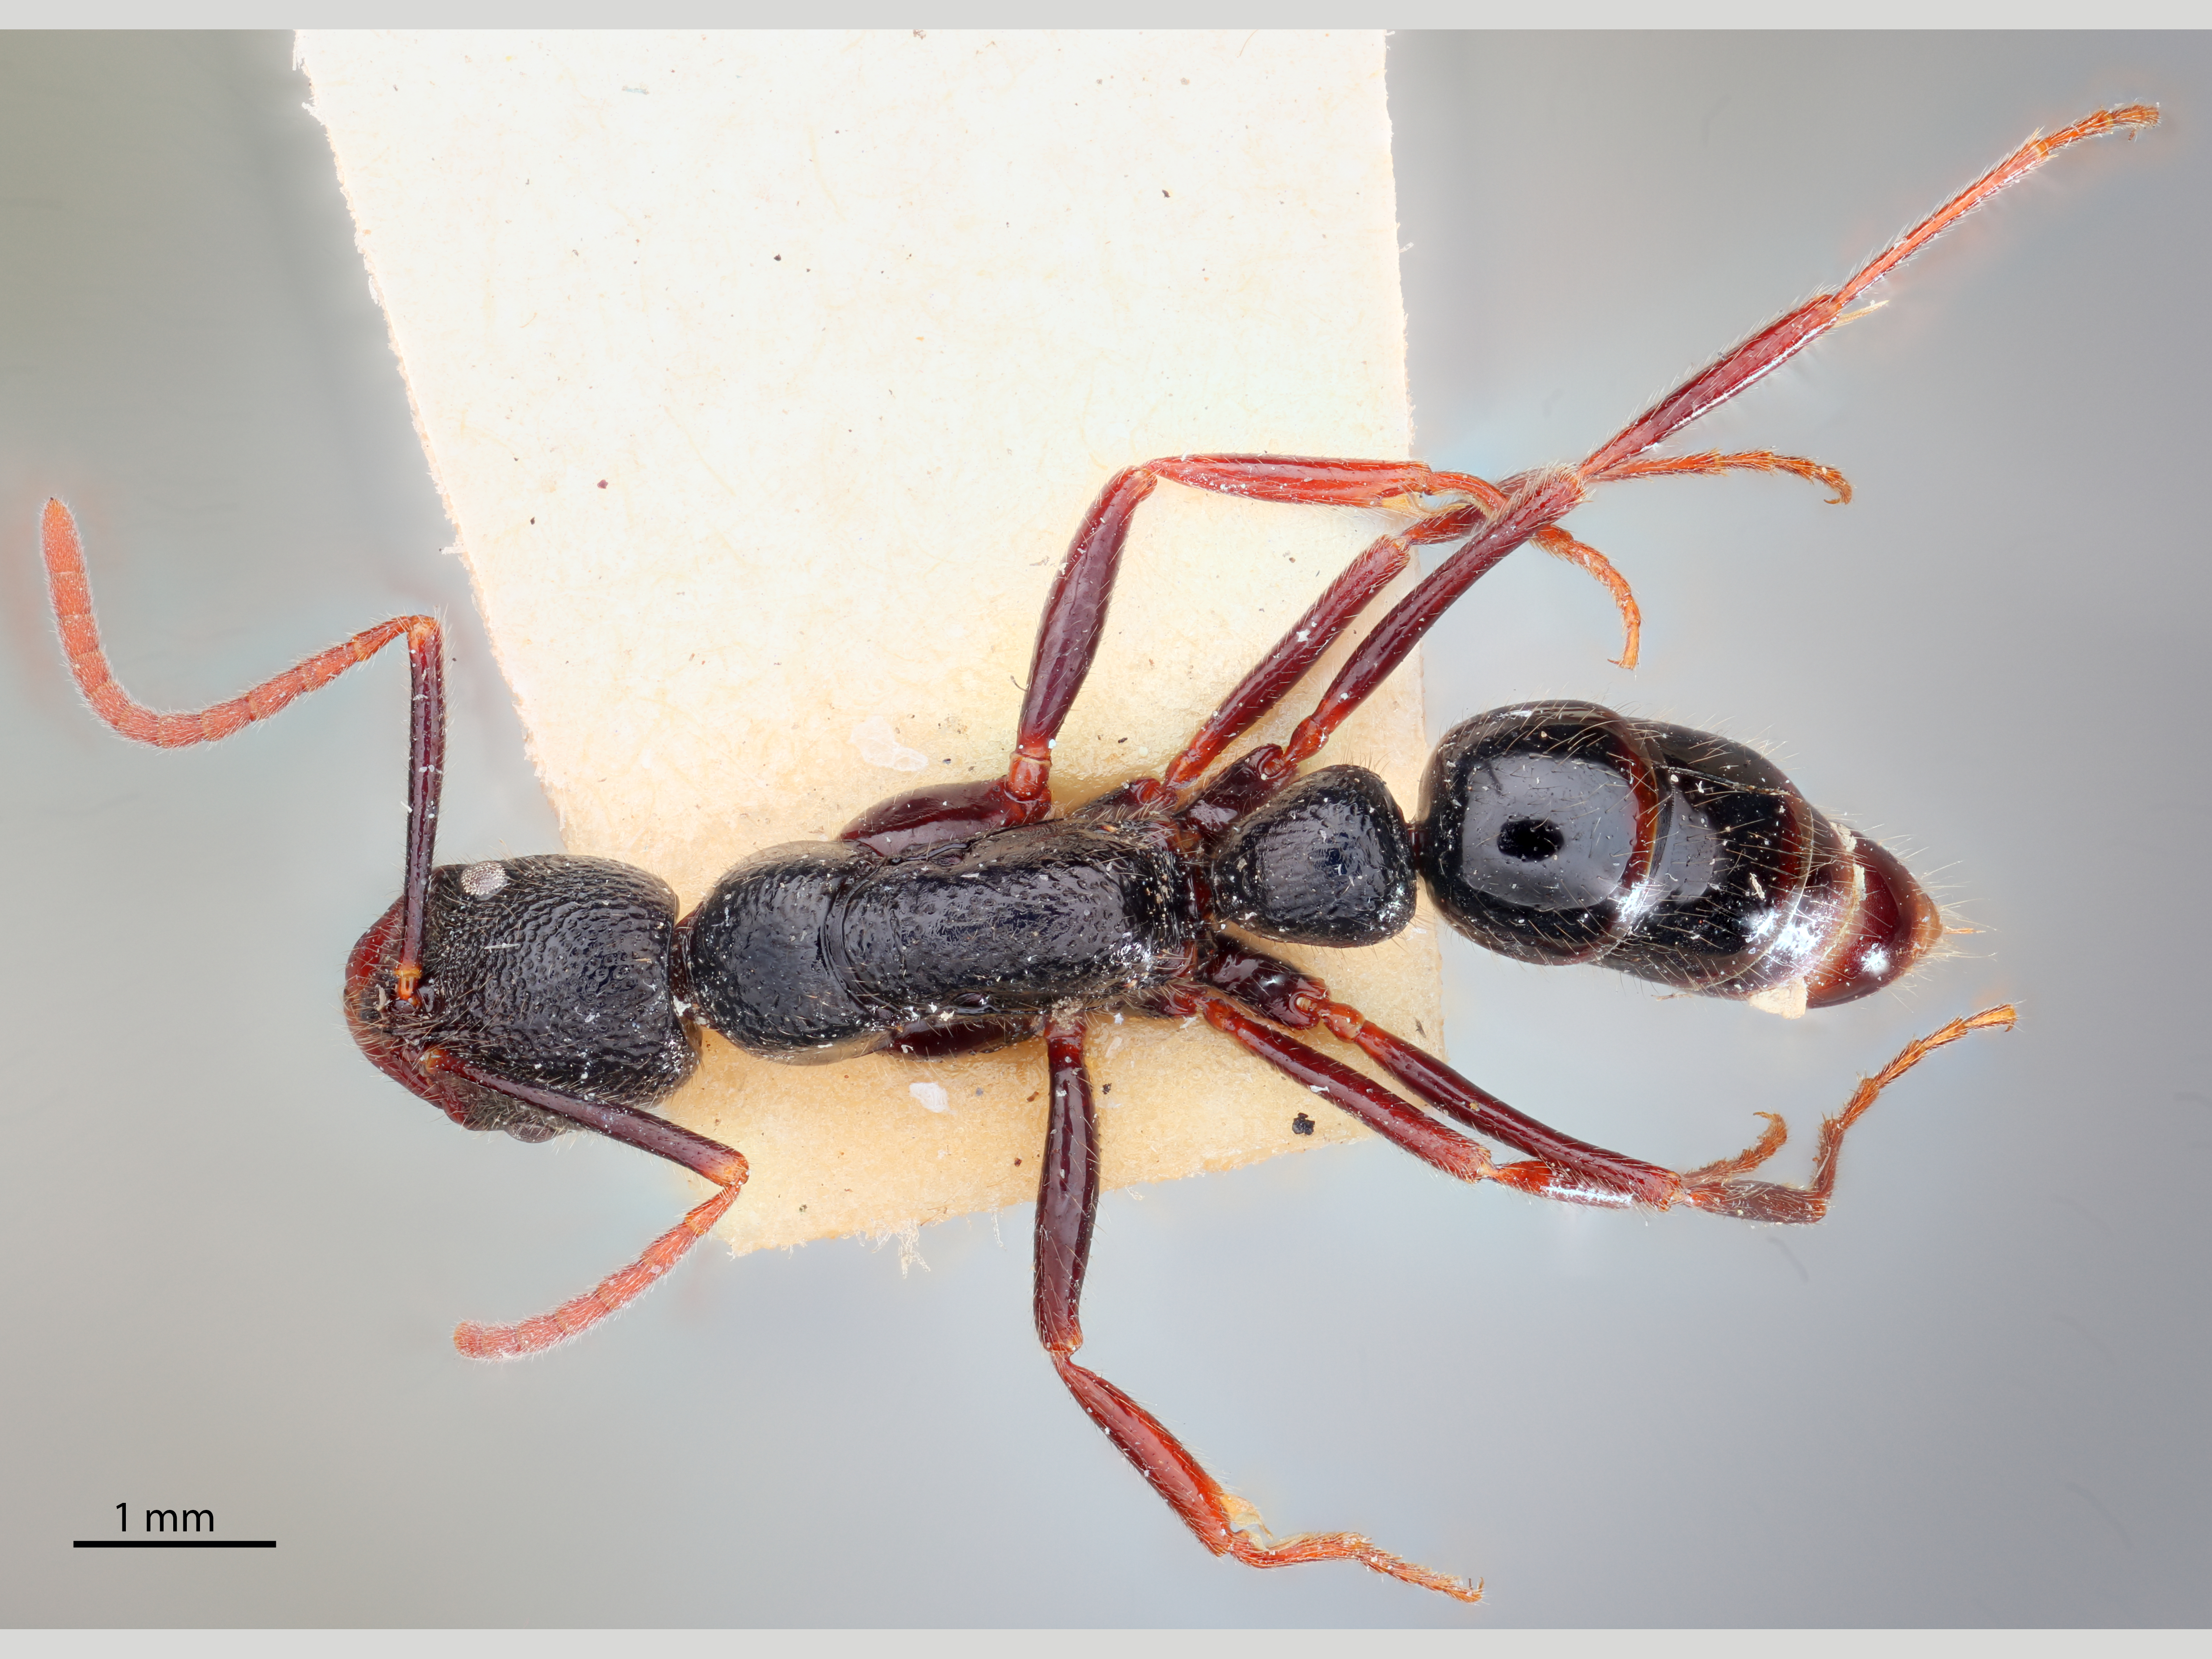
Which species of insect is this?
Leptogenys foveopunctata
